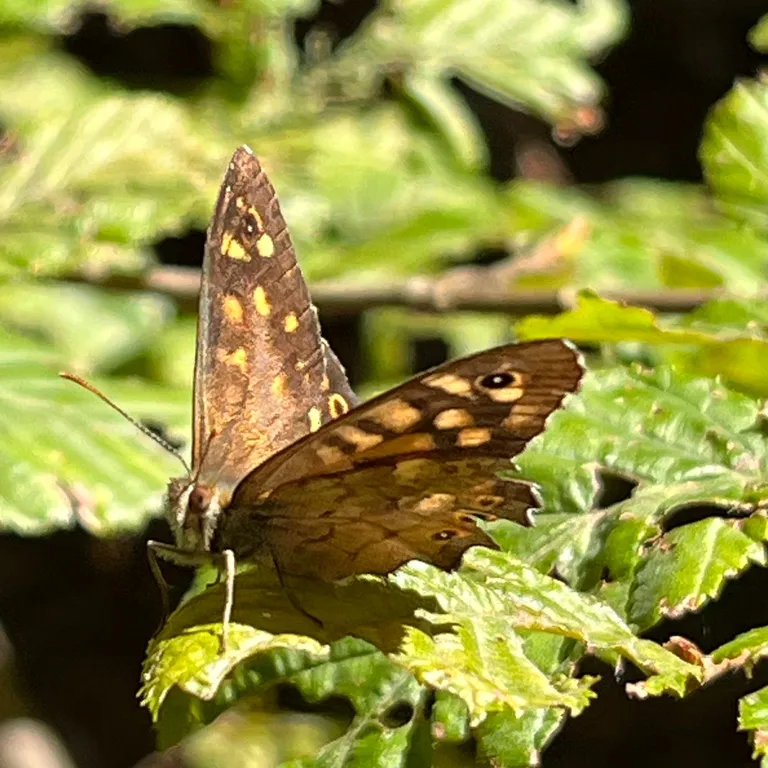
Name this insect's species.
Pararge aegeria
